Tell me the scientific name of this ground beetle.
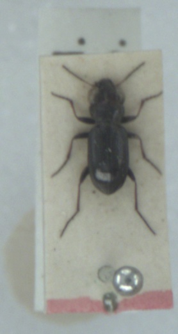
Notiophilus palustris
